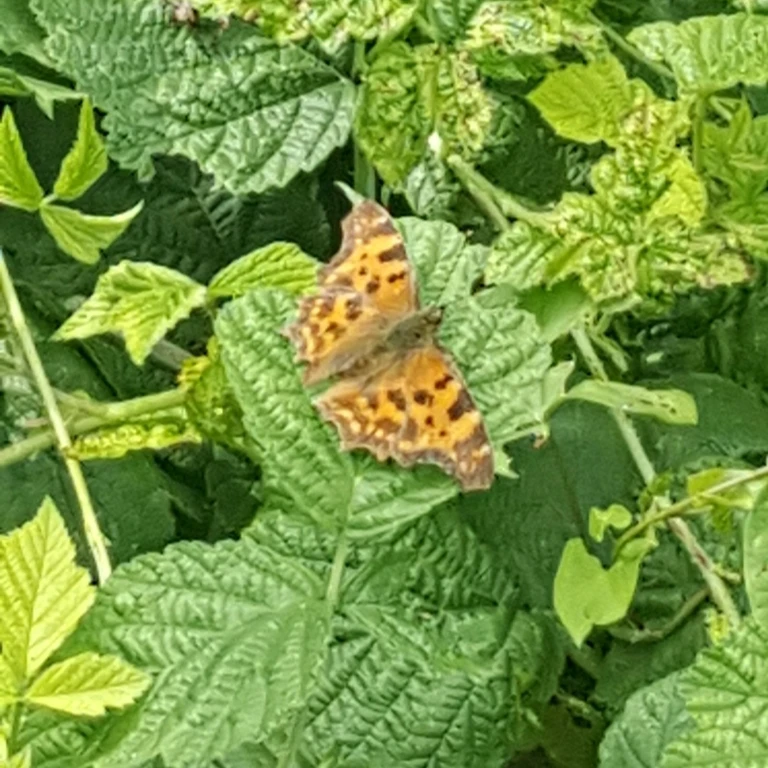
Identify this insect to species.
Polygonia c-album
